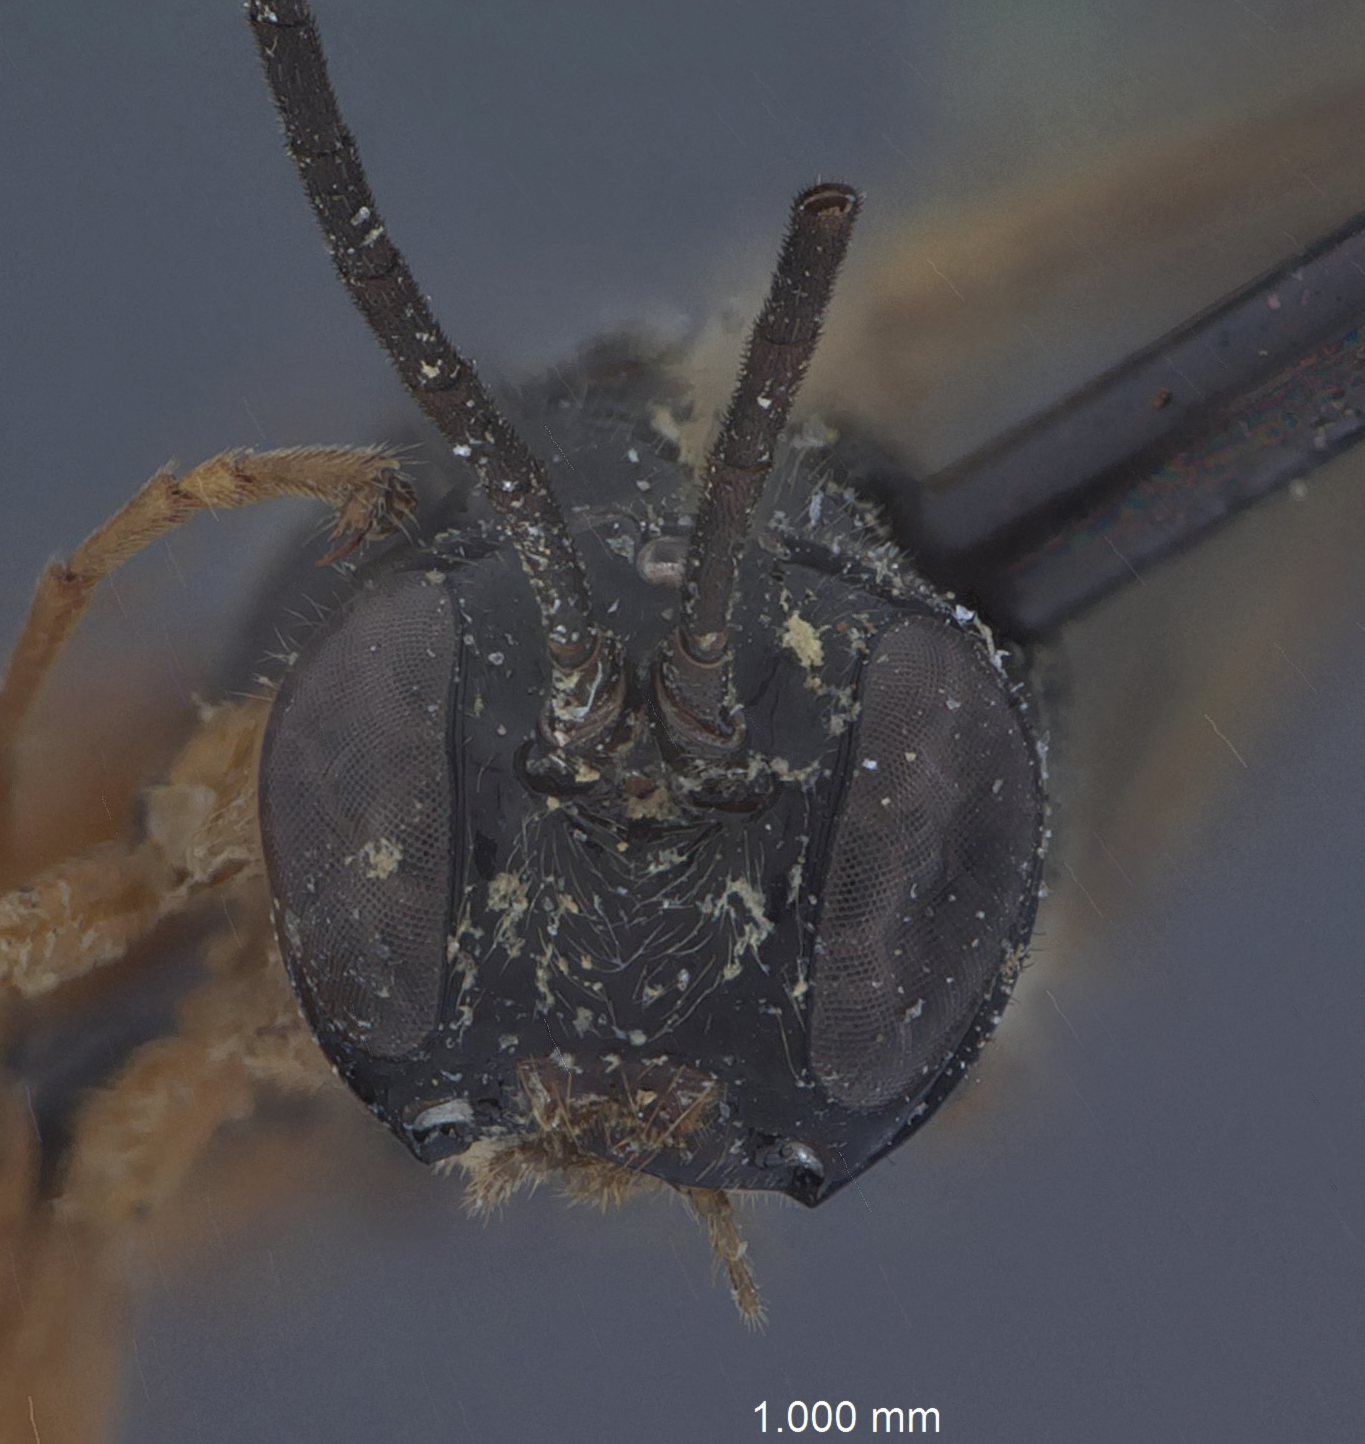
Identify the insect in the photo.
Exeristes nubilipennis
